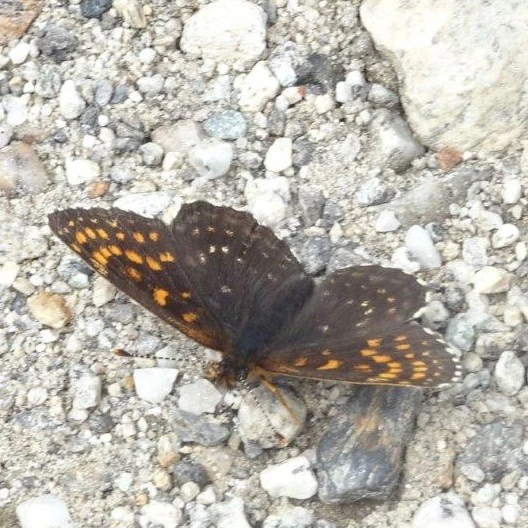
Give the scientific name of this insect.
Melitaea diamina
